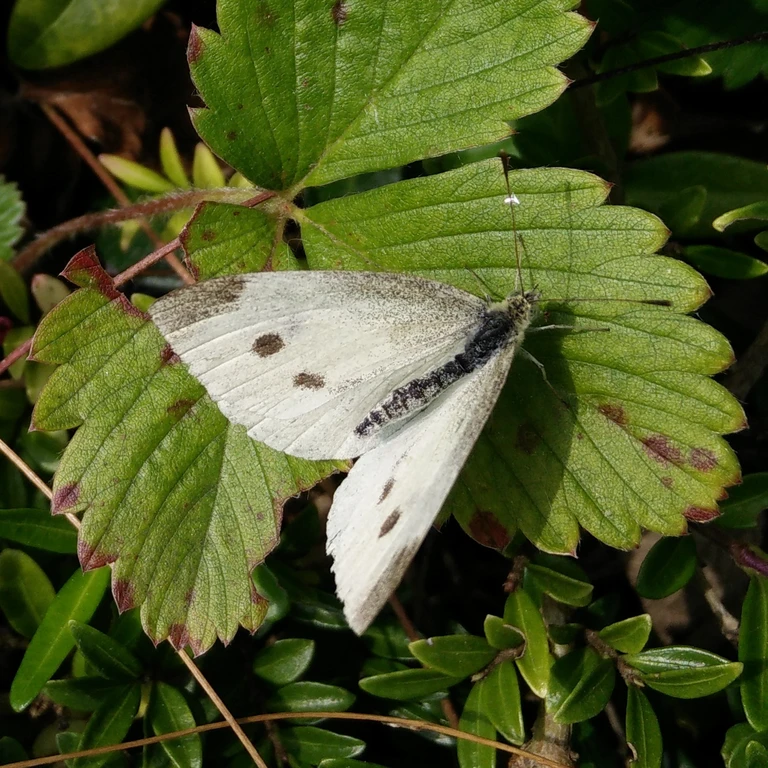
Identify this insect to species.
Pieris rapae
